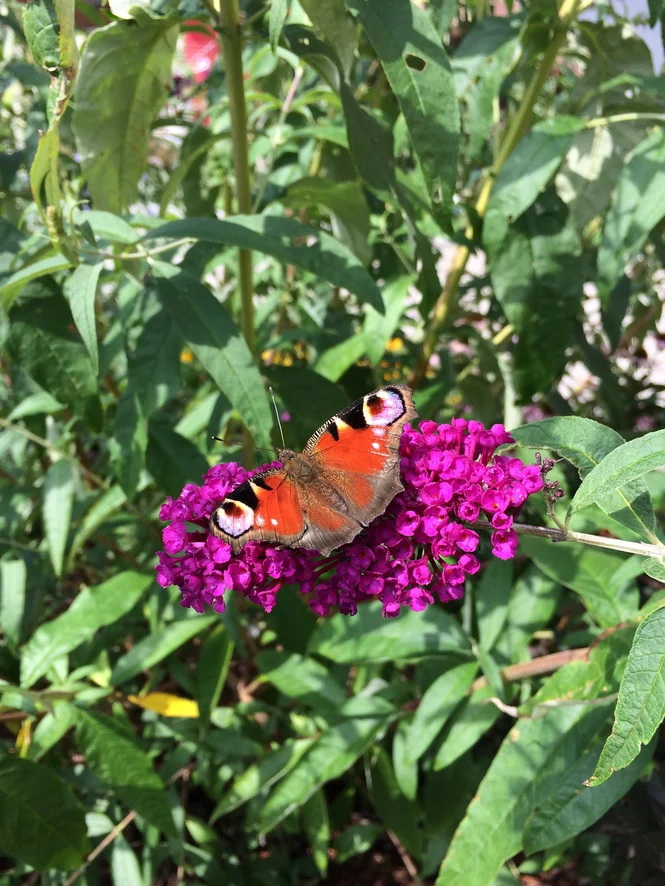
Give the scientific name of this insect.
Aglais io
